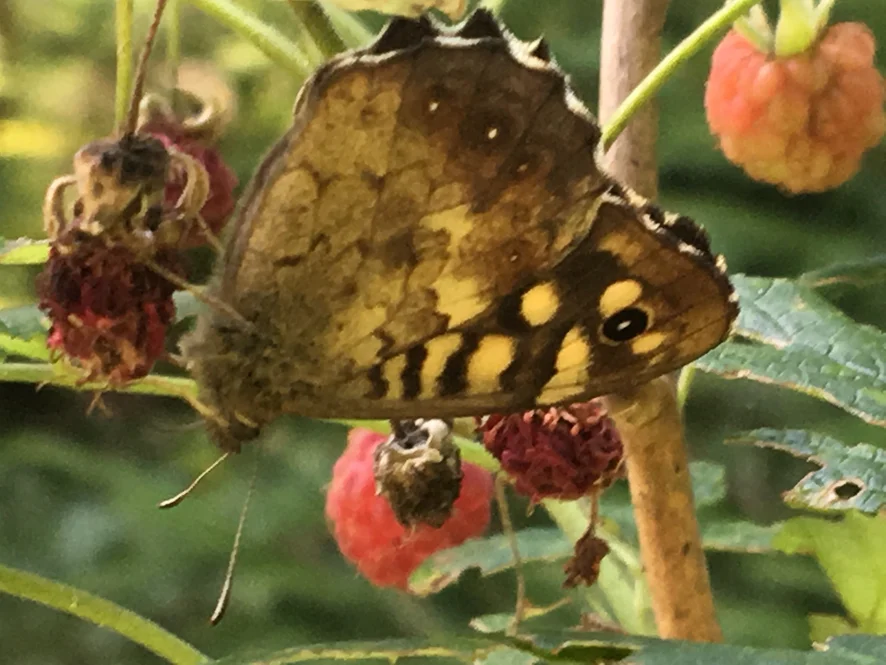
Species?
Pararge aegeria
